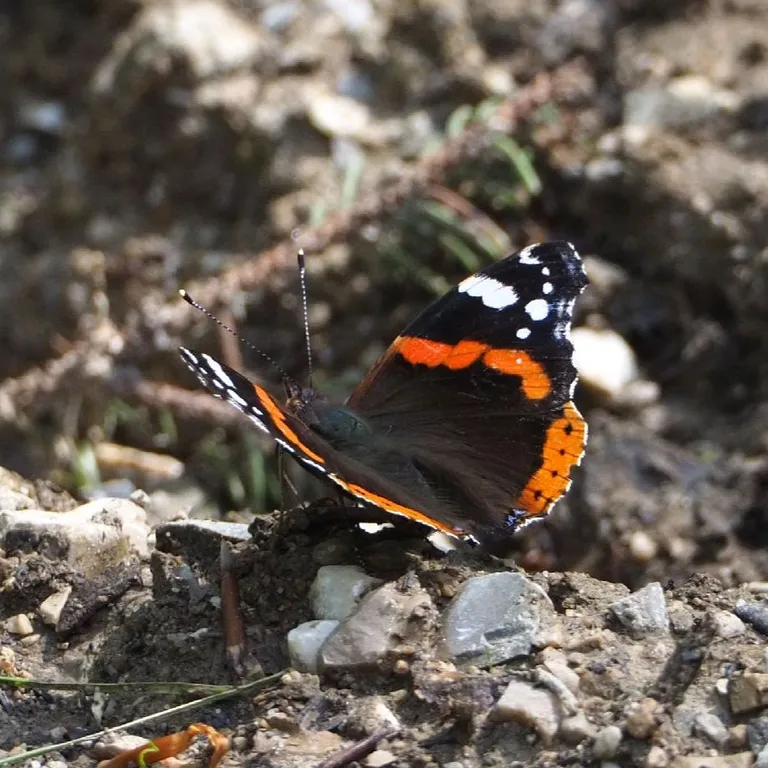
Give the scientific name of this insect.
Vanessa atalanta
